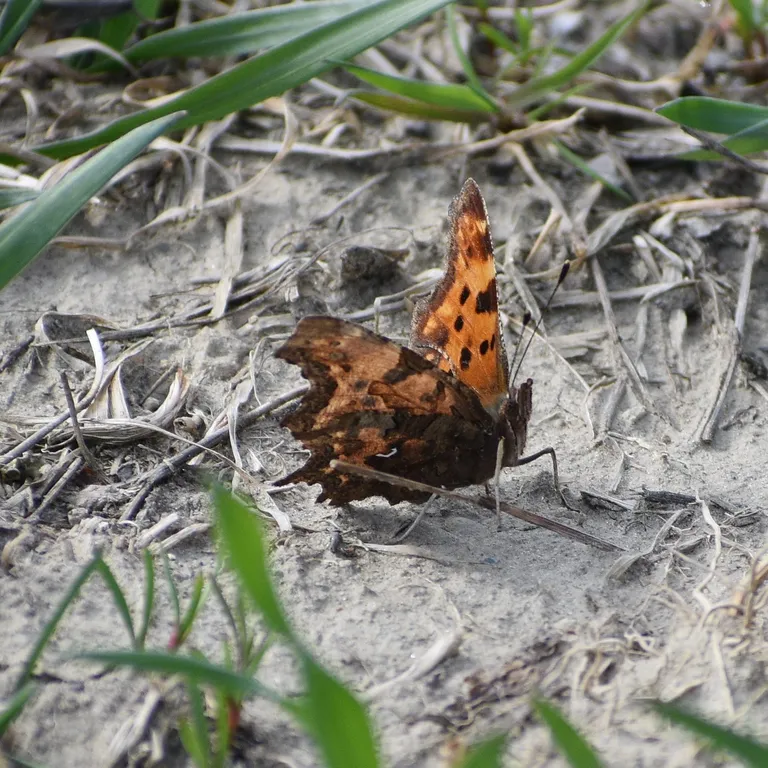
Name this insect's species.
Polygonia c-album
